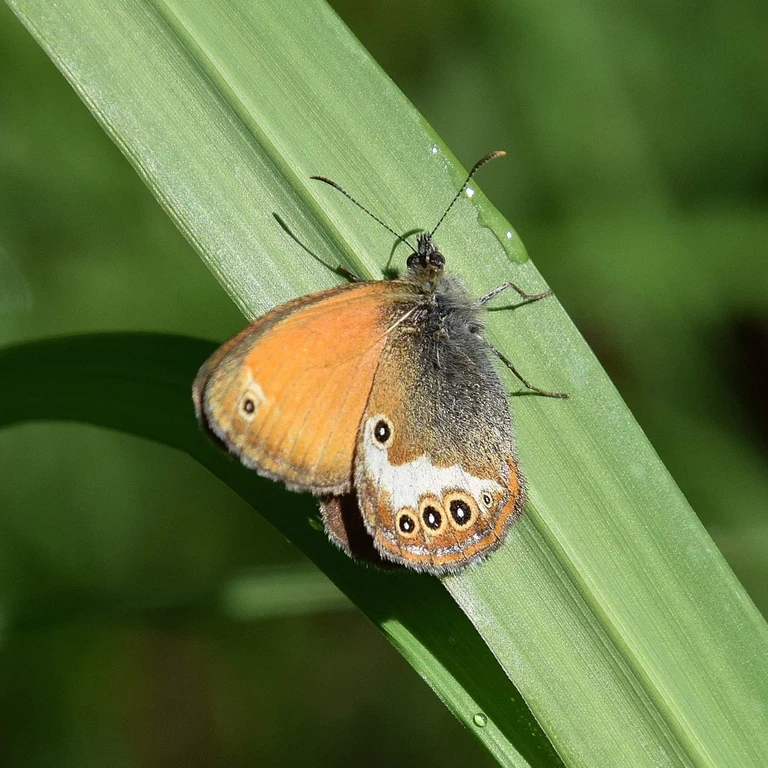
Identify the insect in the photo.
Coenonympha arcania
